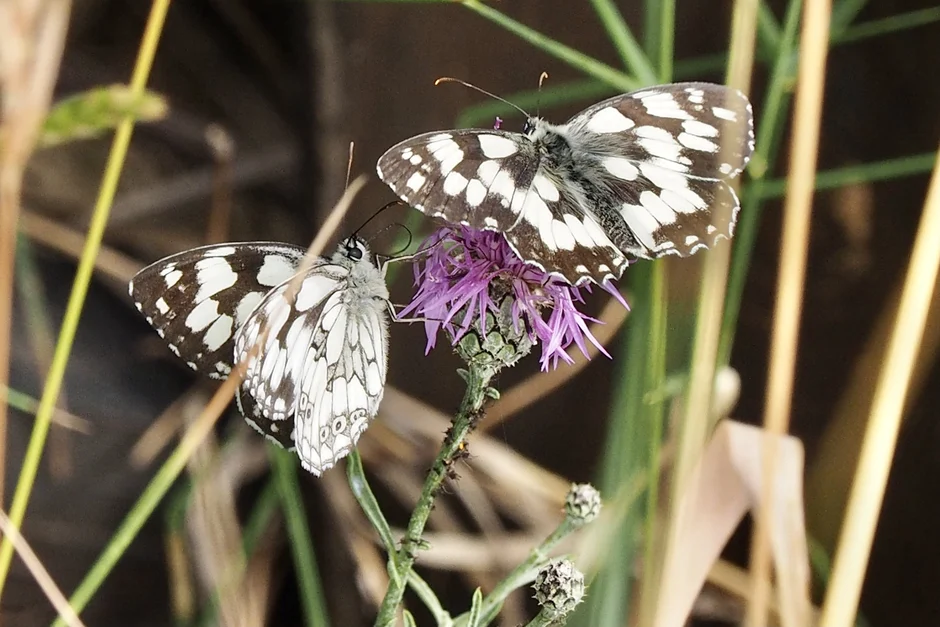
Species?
Melanargia galathea
